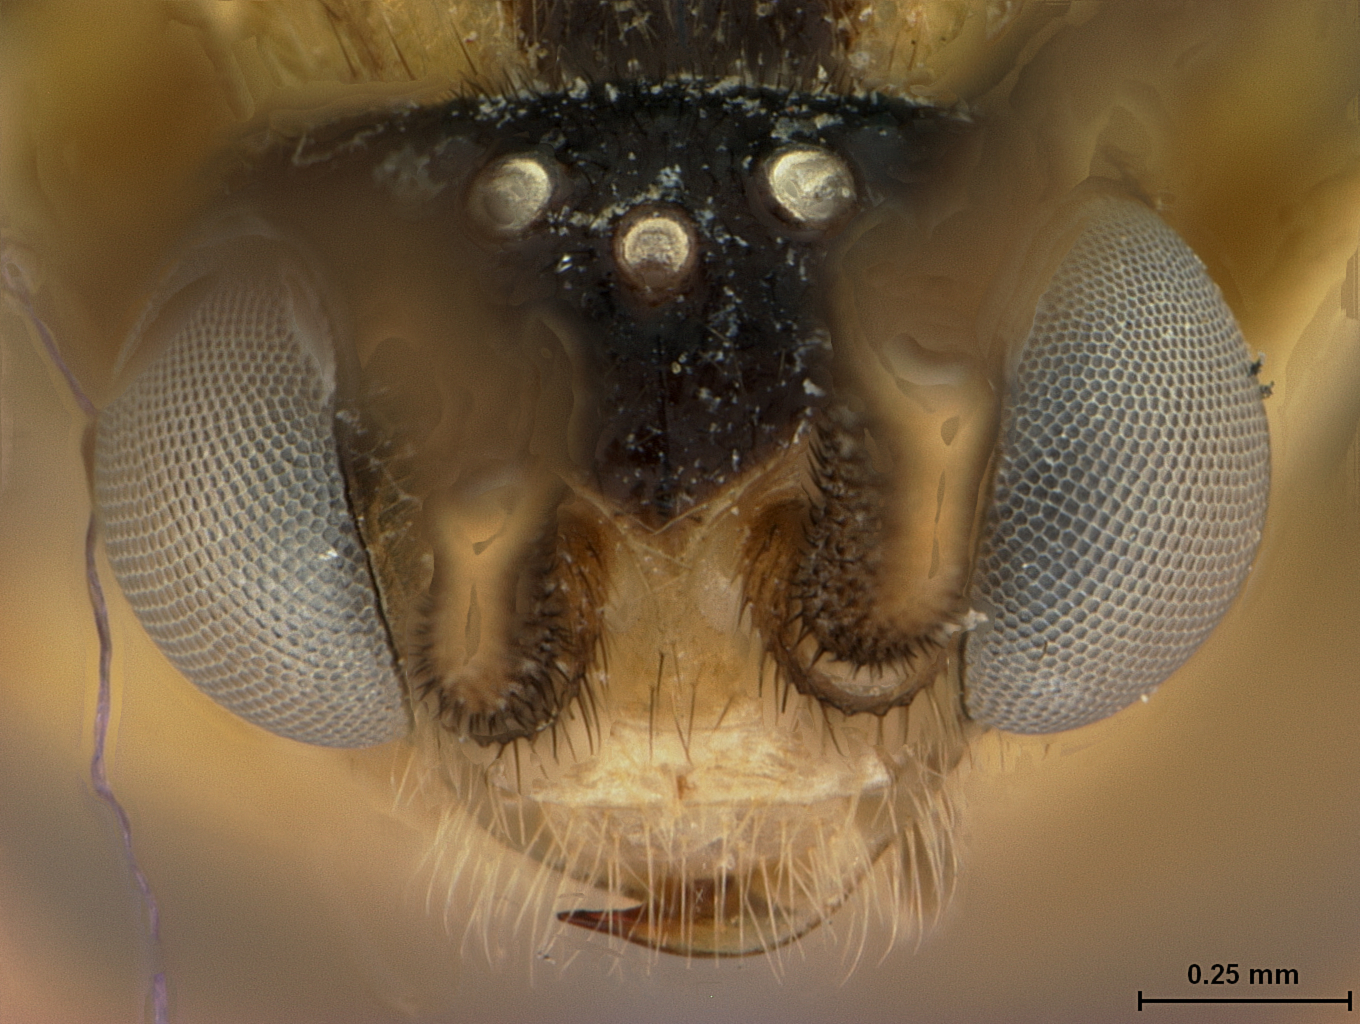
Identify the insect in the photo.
Acorduloceridea sinta
